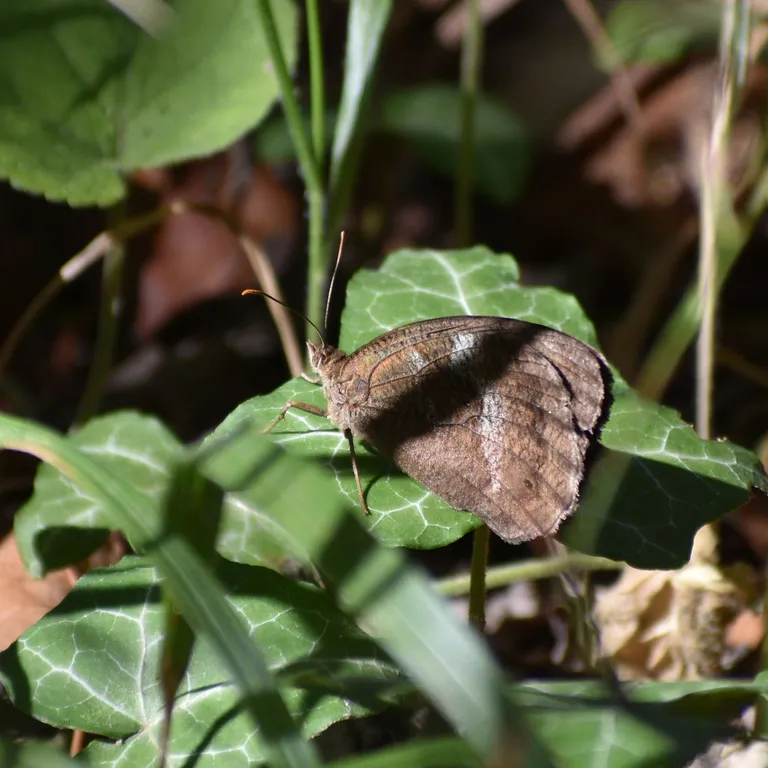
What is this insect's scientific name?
Minois dryas
